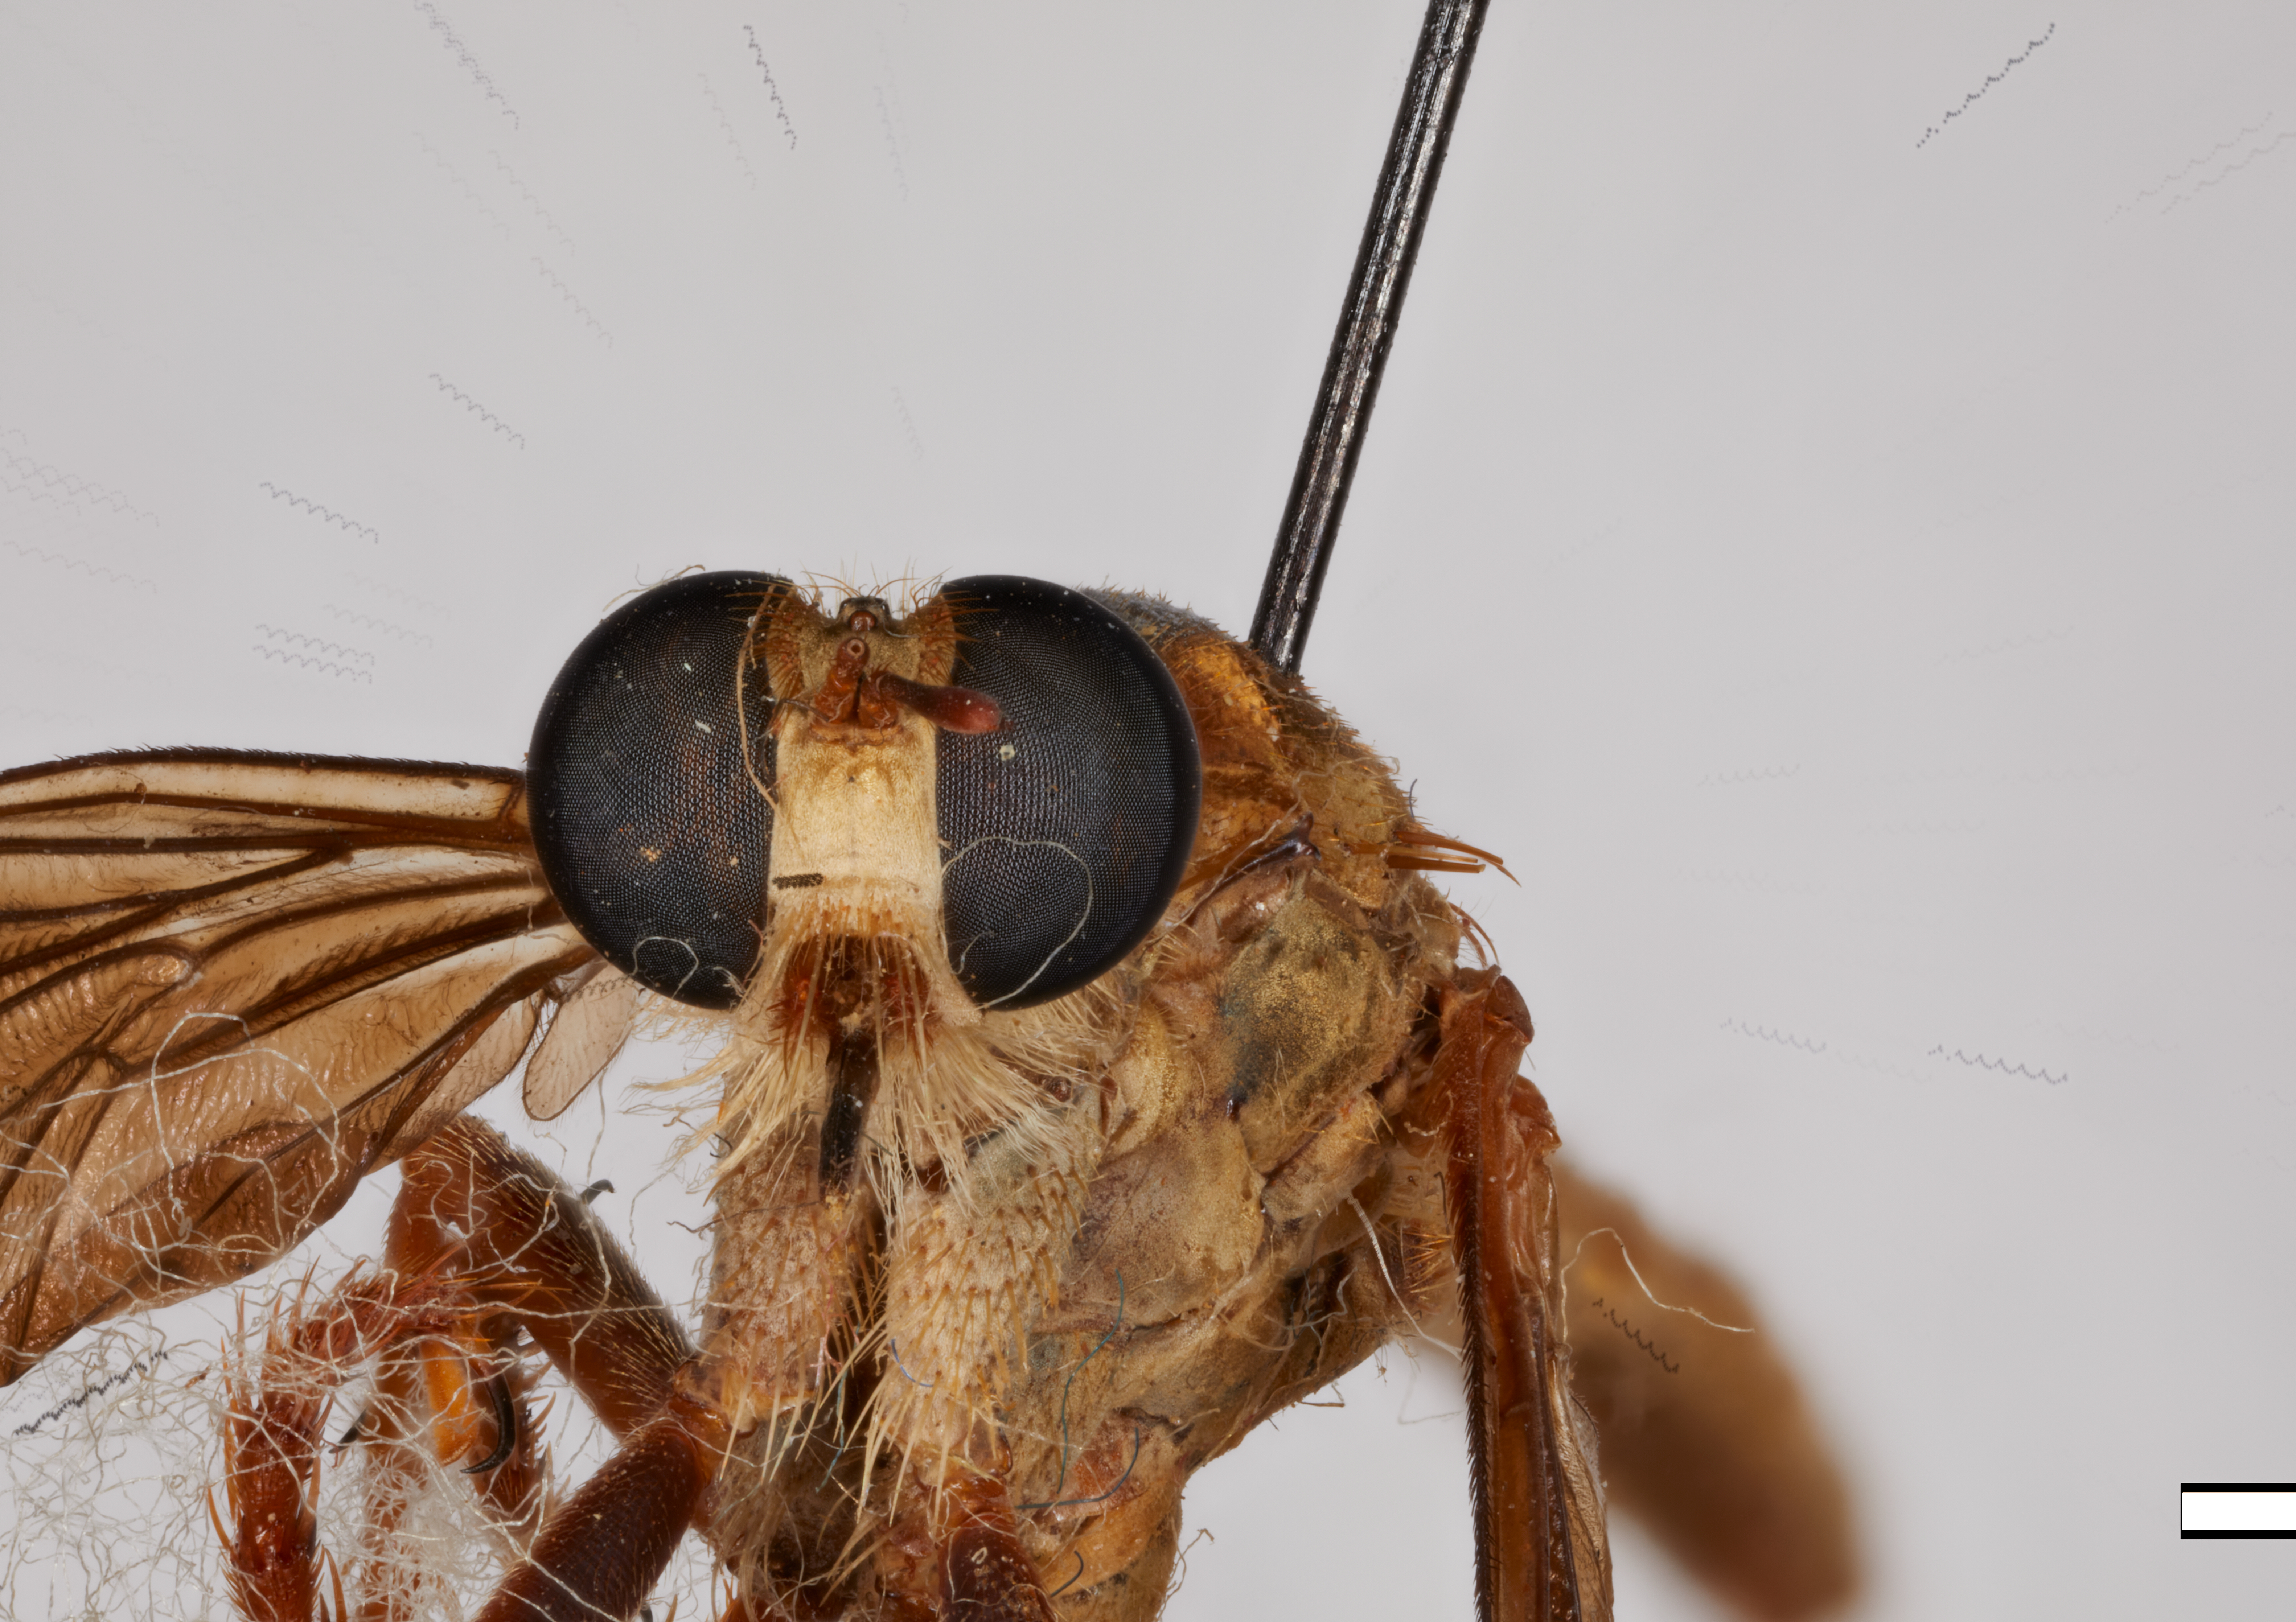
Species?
Microstylum tananarivense
